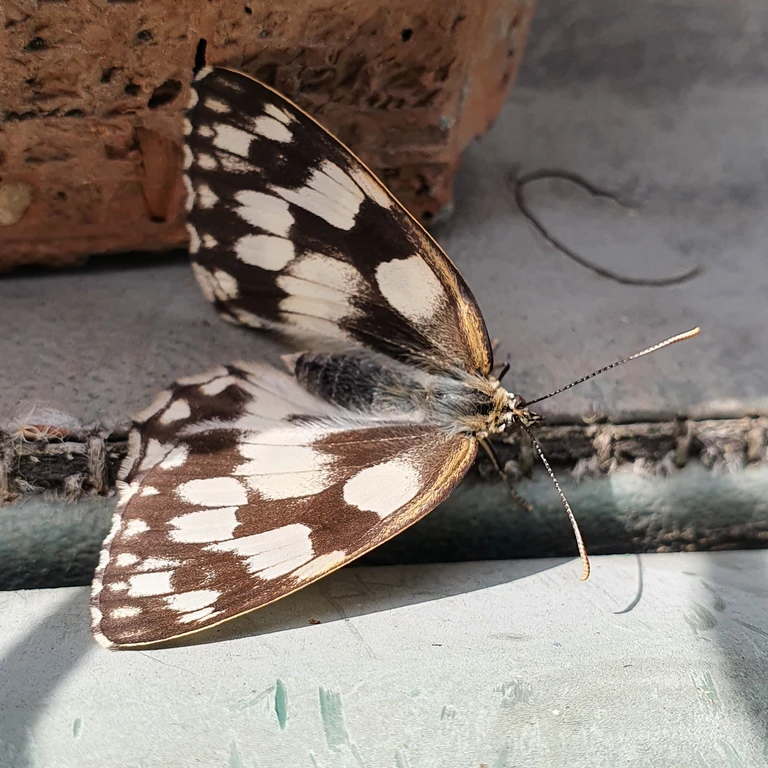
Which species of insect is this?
Melanargia galathea
